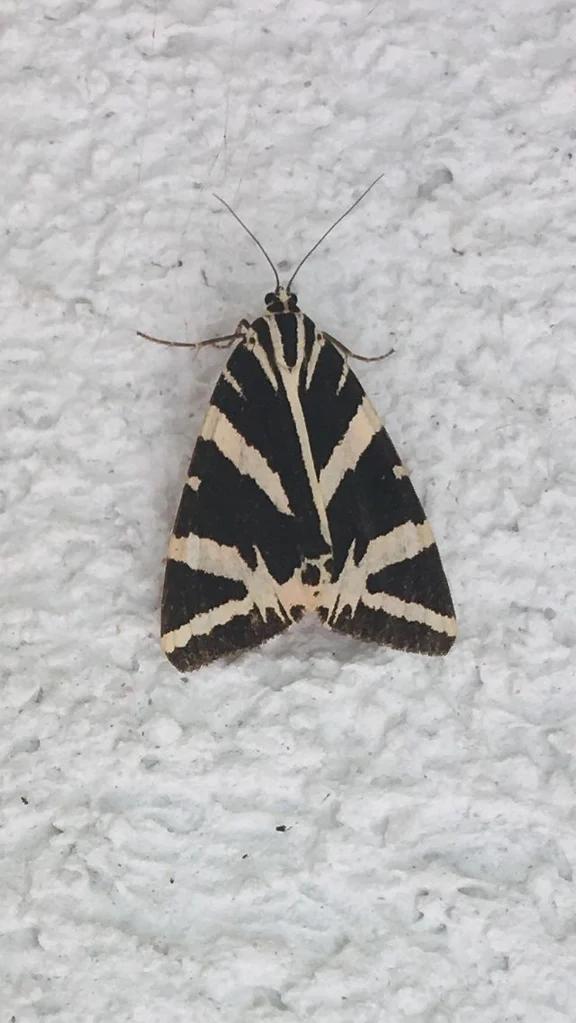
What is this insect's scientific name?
Euplagia quadripunctaria
